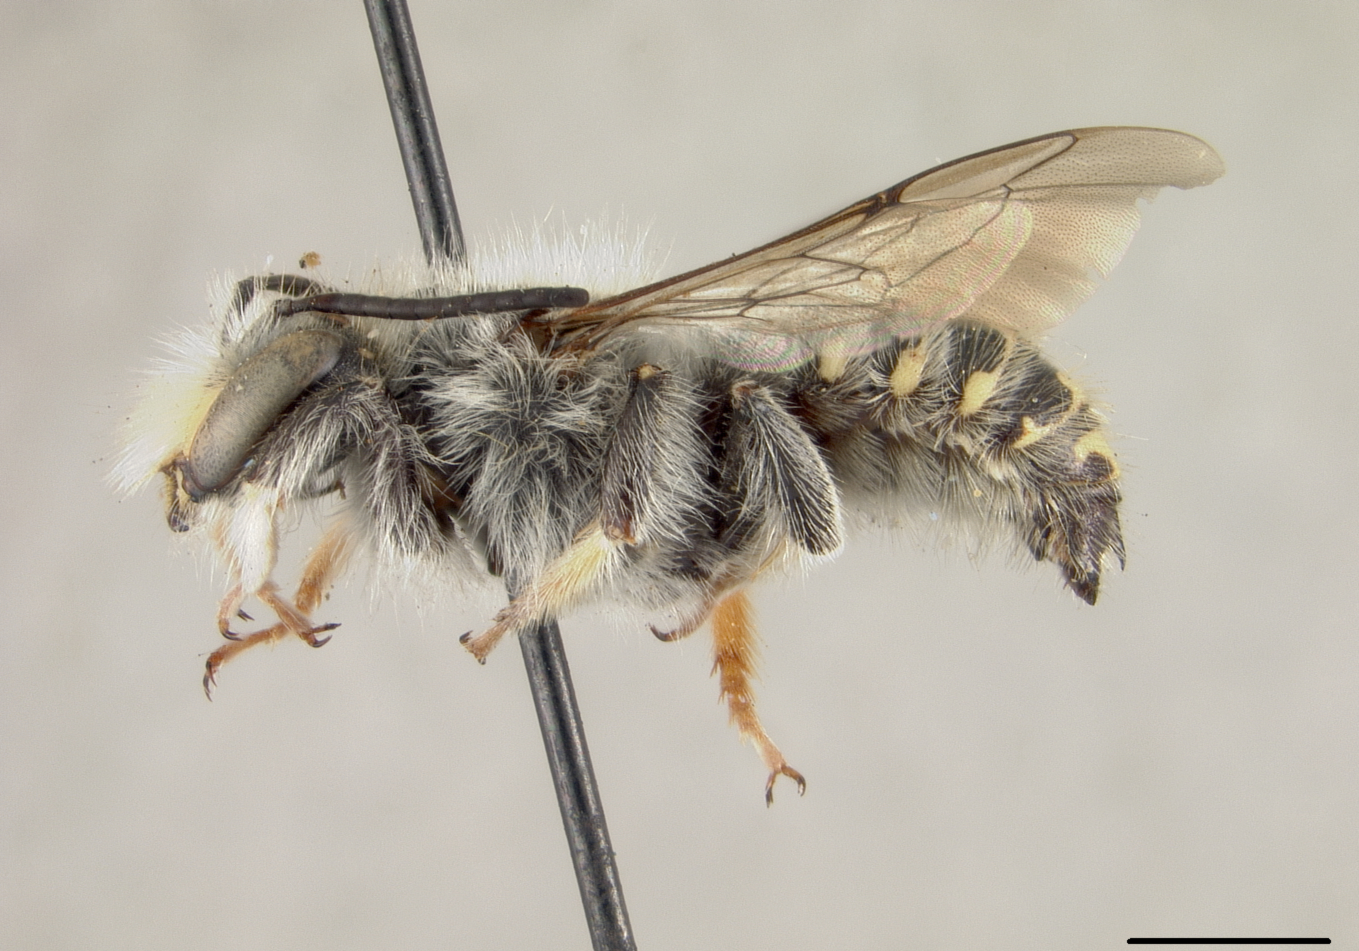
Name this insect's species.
Anthidium philorum
